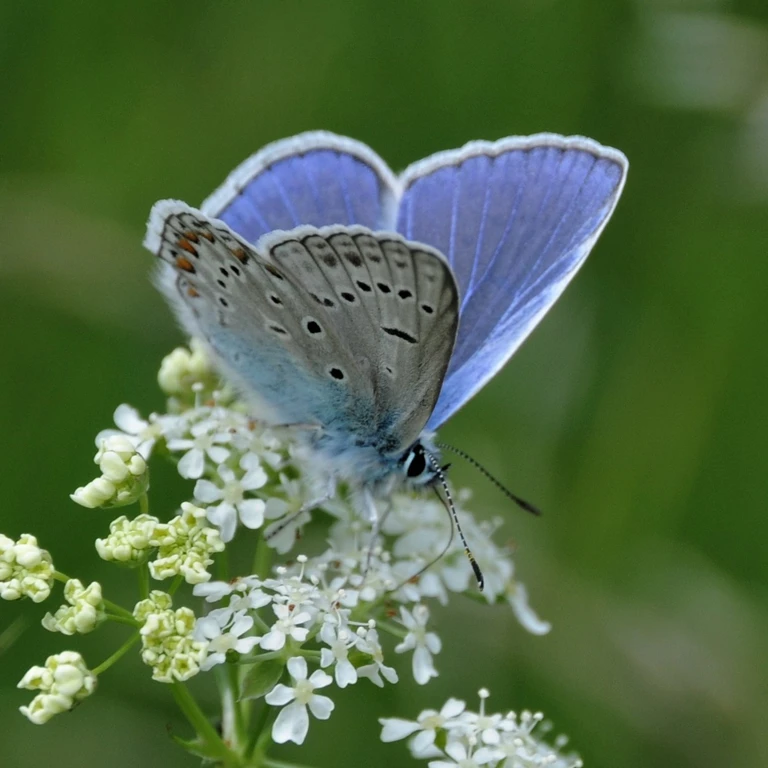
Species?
Polyommatus icarus
